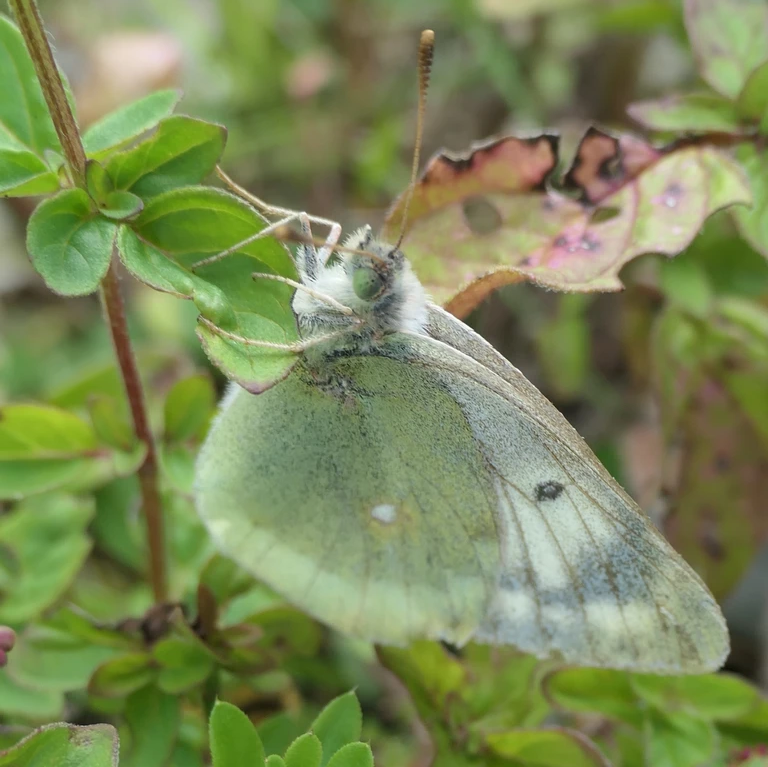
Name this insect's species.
Colias phicomone
